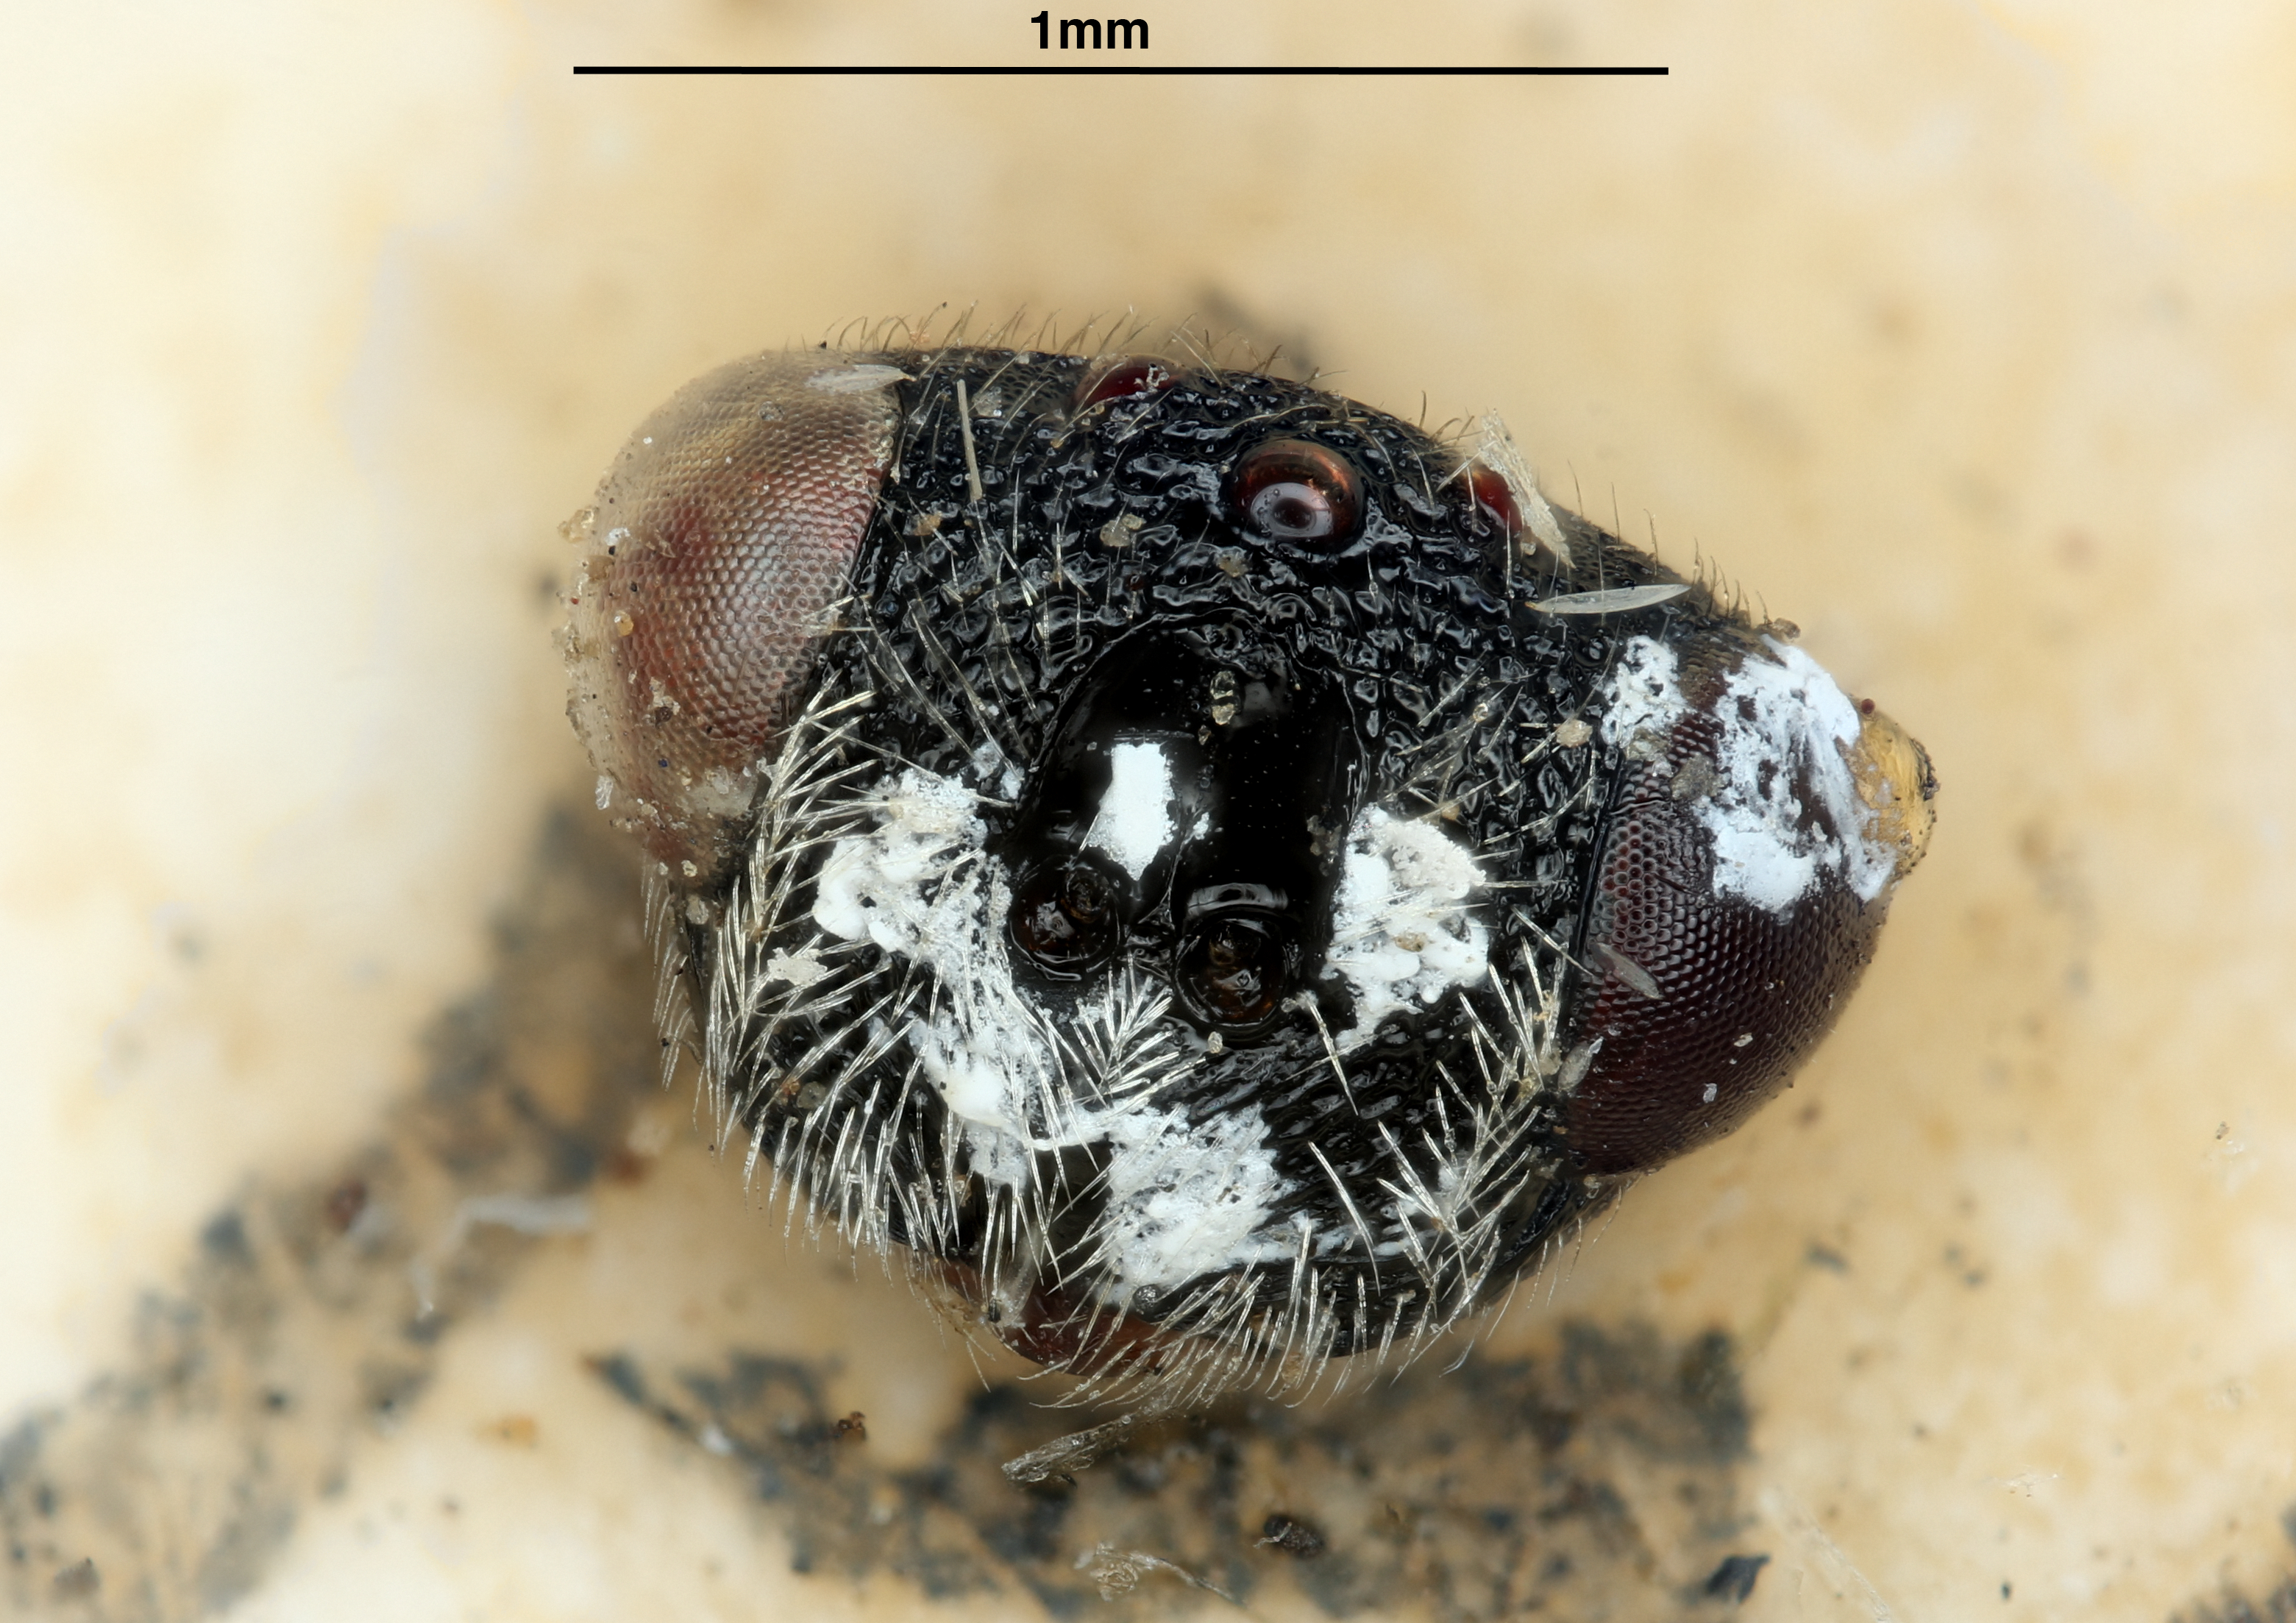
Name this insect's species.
Eurytoma binotata
